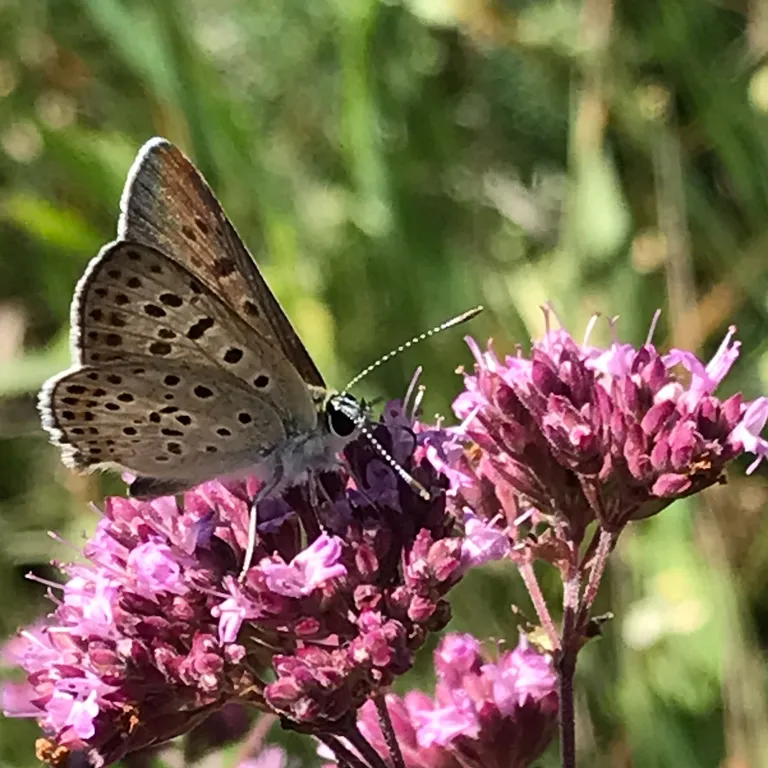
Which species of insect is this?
Lycaena tityrus (also Loweia tityrus)
